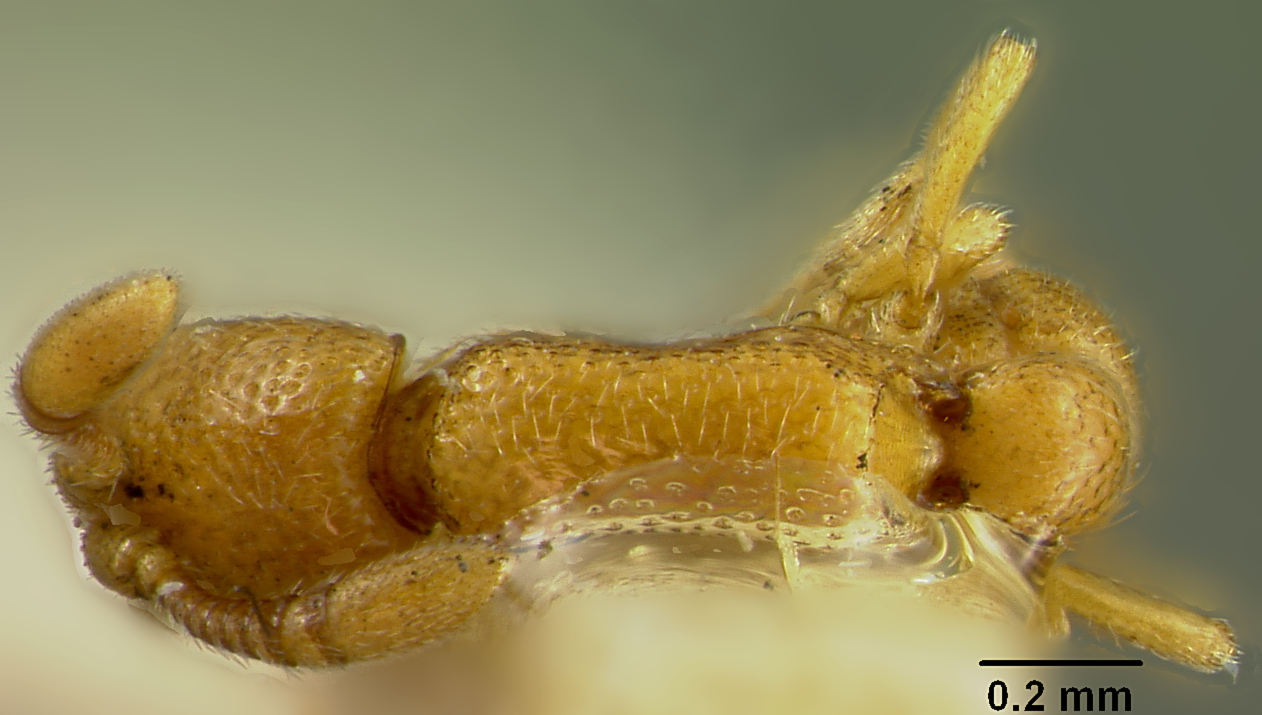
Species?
Eusphinctus hackeri
